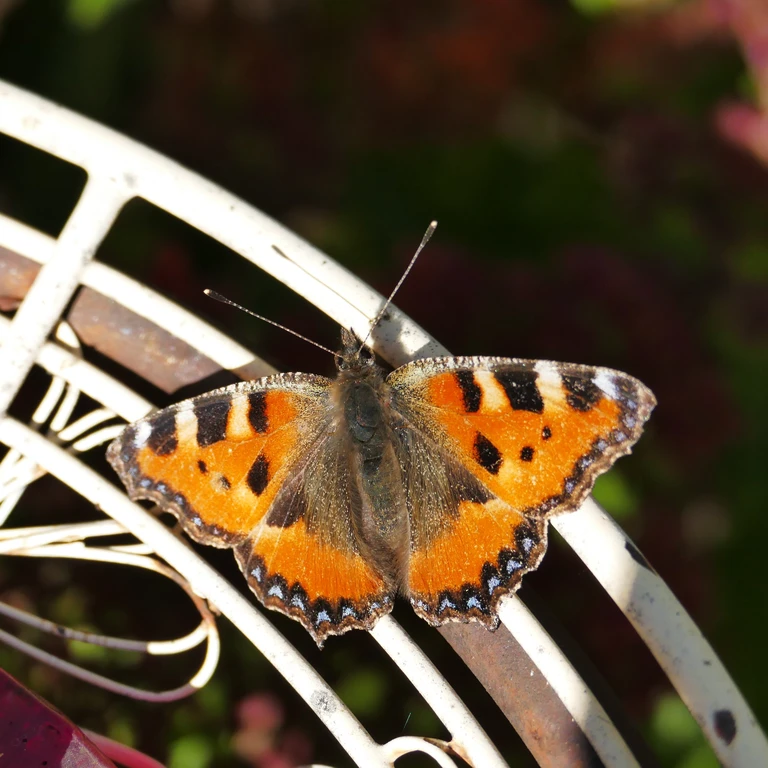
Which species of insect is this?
Aglais urticae
